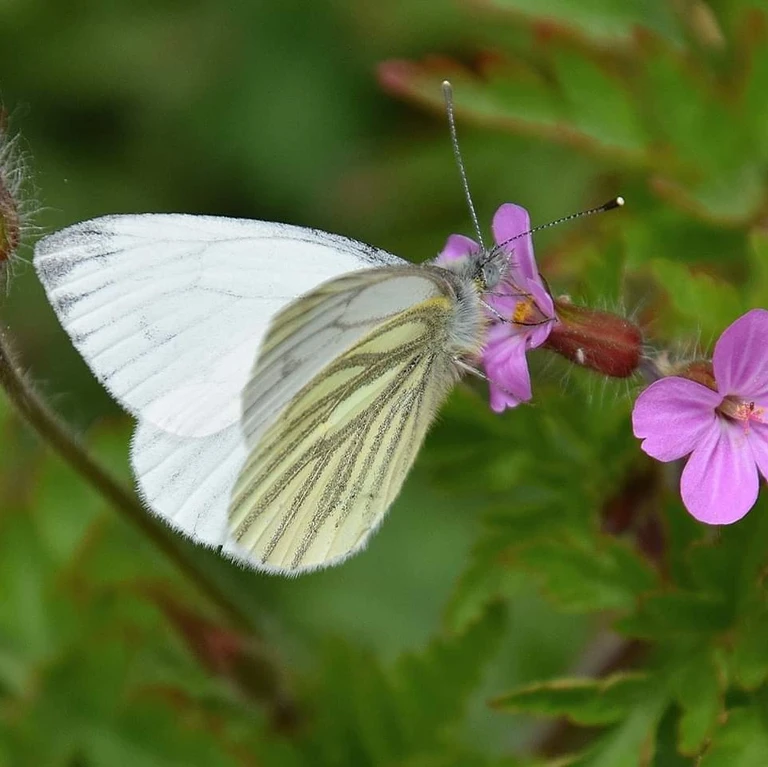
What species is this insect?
Pieris napi
